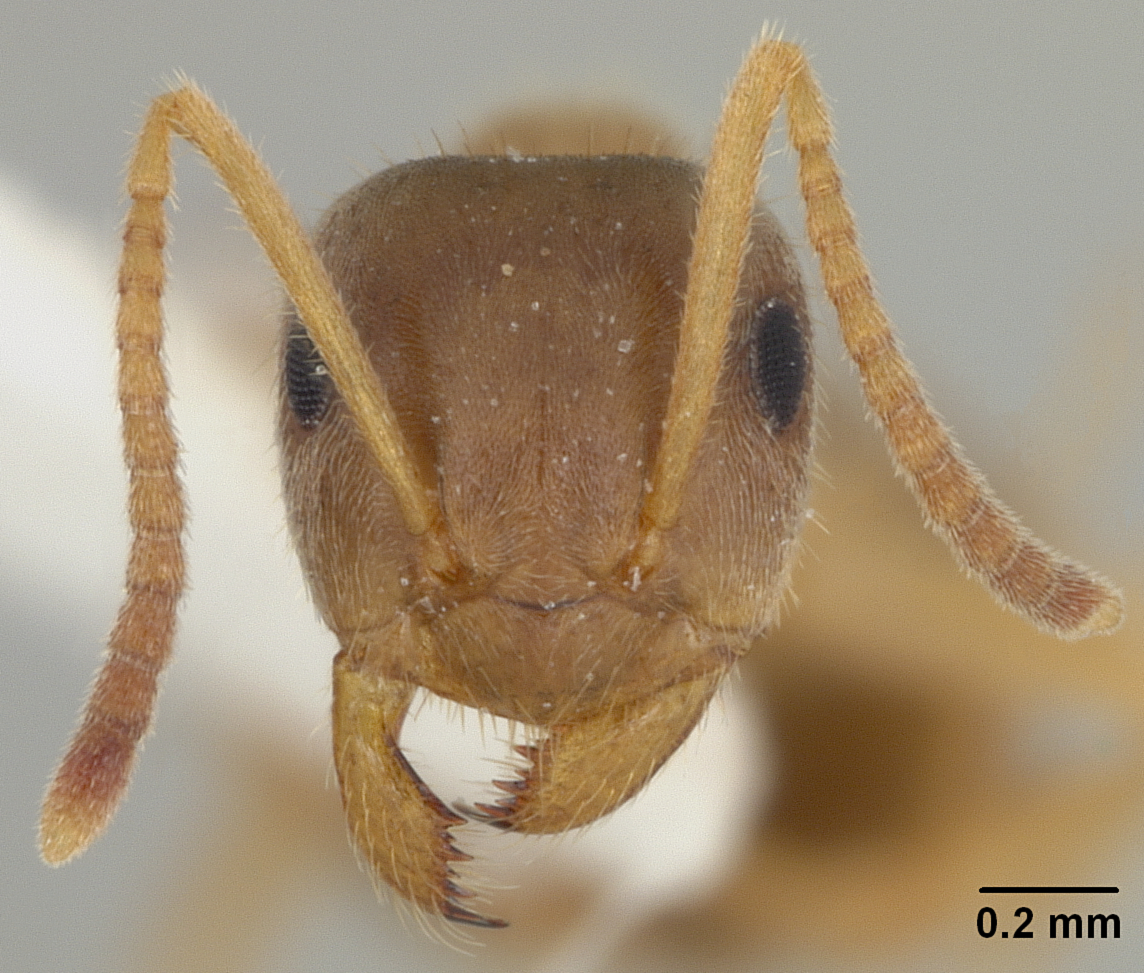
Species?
Lasius xerophilus
